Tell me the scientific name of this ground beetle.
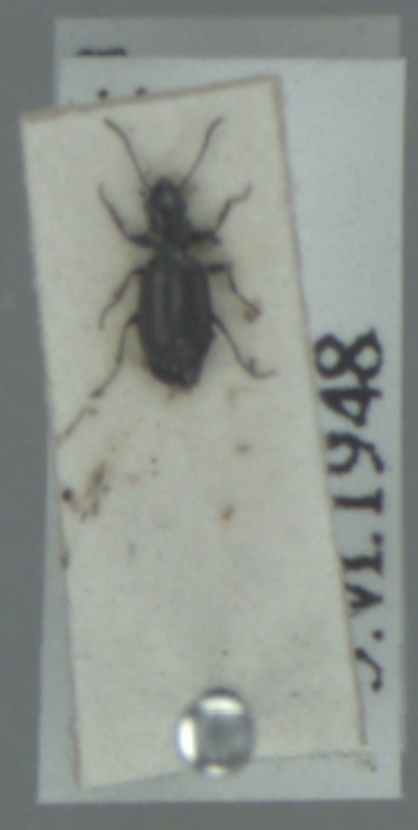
Syntomus foveatus
